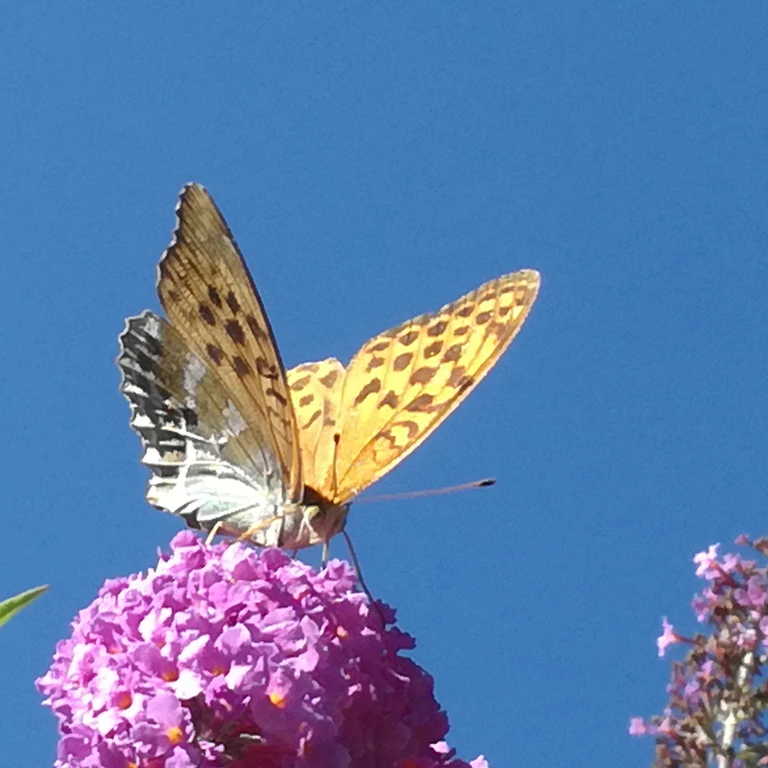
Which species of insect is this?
Argynnis paphia
